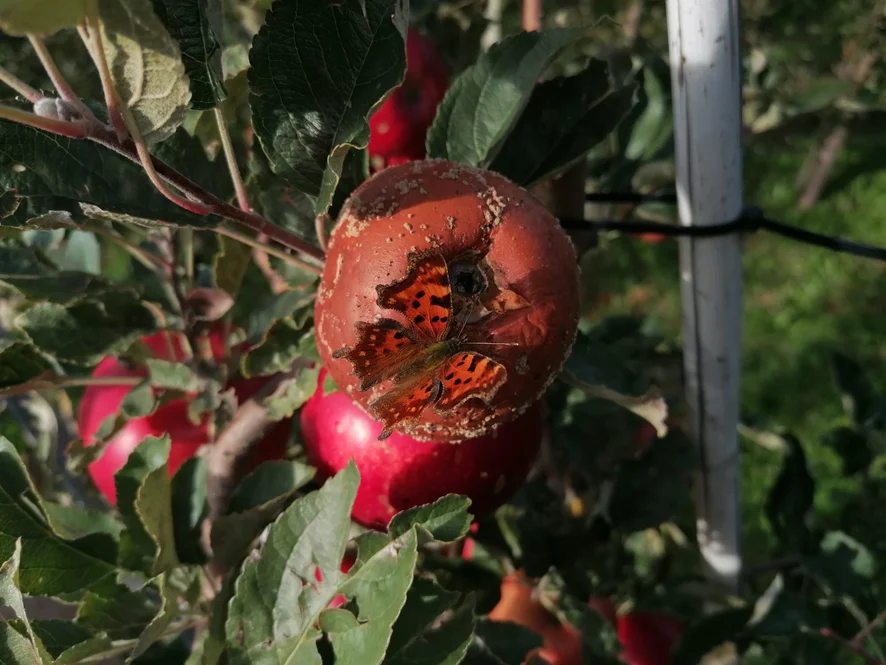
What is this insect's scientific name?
Polygonia c-album
